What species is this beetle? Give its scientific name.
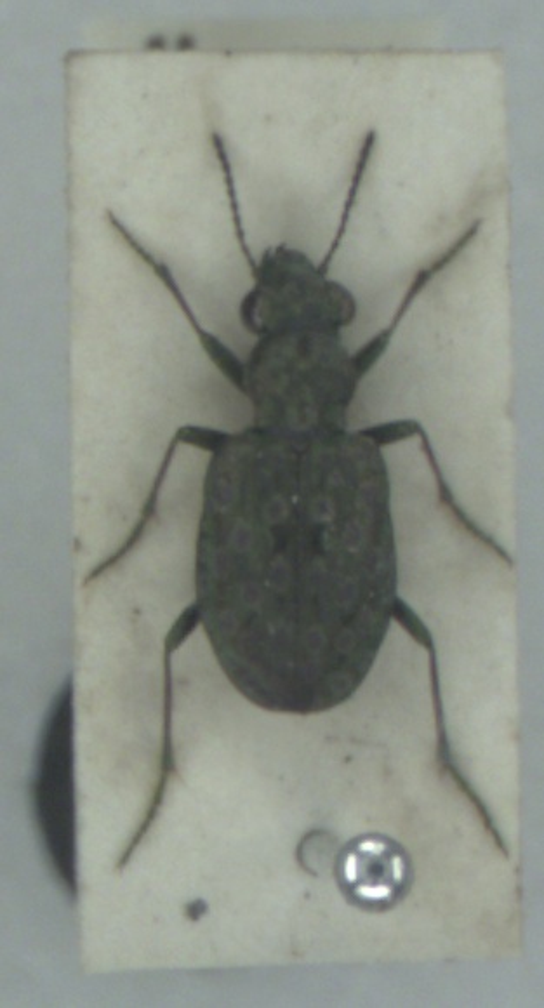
Elaphrus riparius
